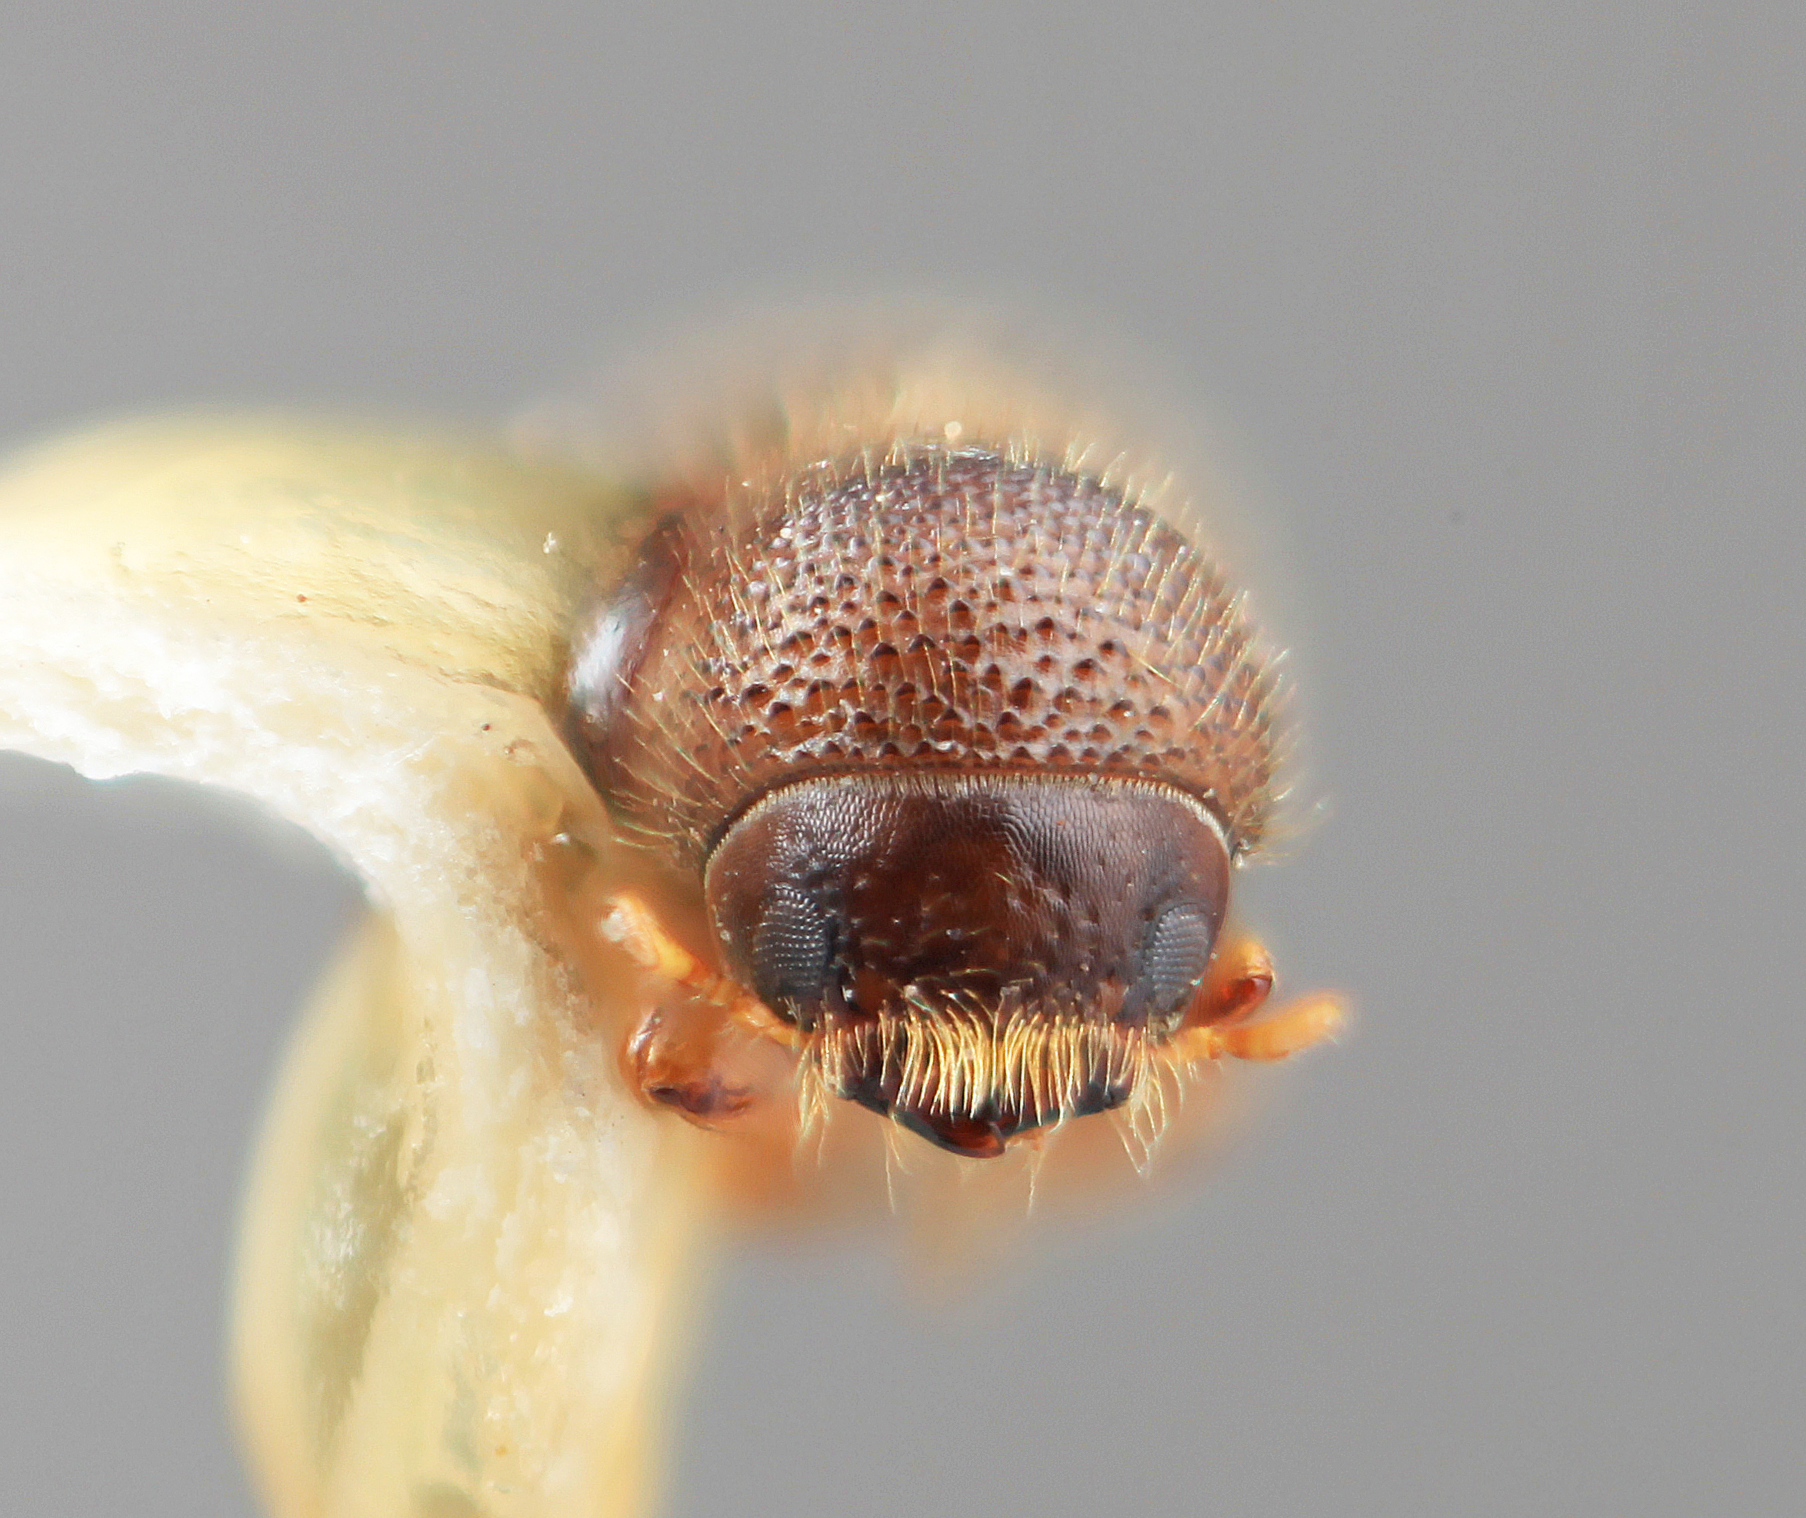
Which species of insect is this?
Xyleborus bicornatulus
